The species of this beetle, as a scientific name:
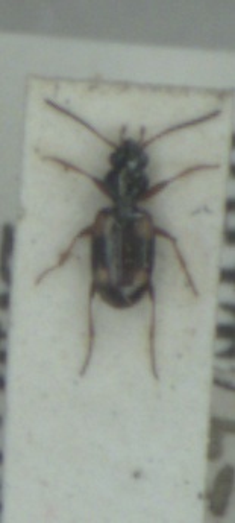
Bembidion quadrimaculatum
